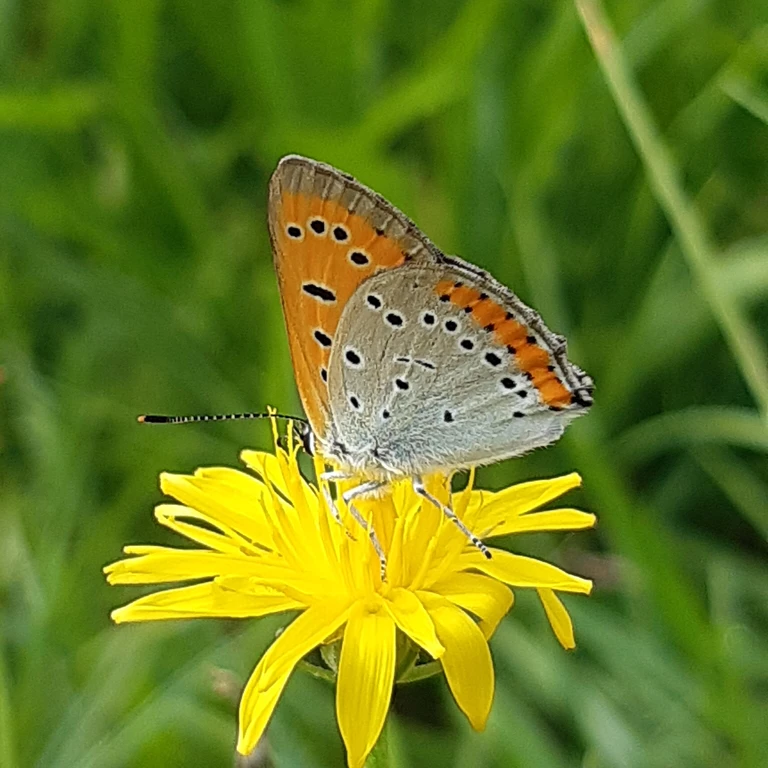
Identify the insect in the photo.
Lycaena dispar
